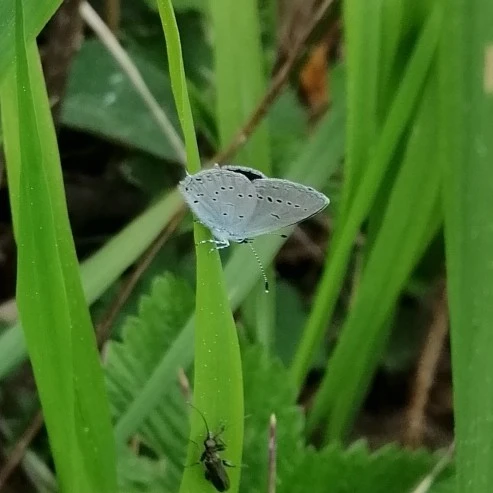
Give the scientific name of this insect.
Cupido decolorata (also Elkalyce decolorata)
